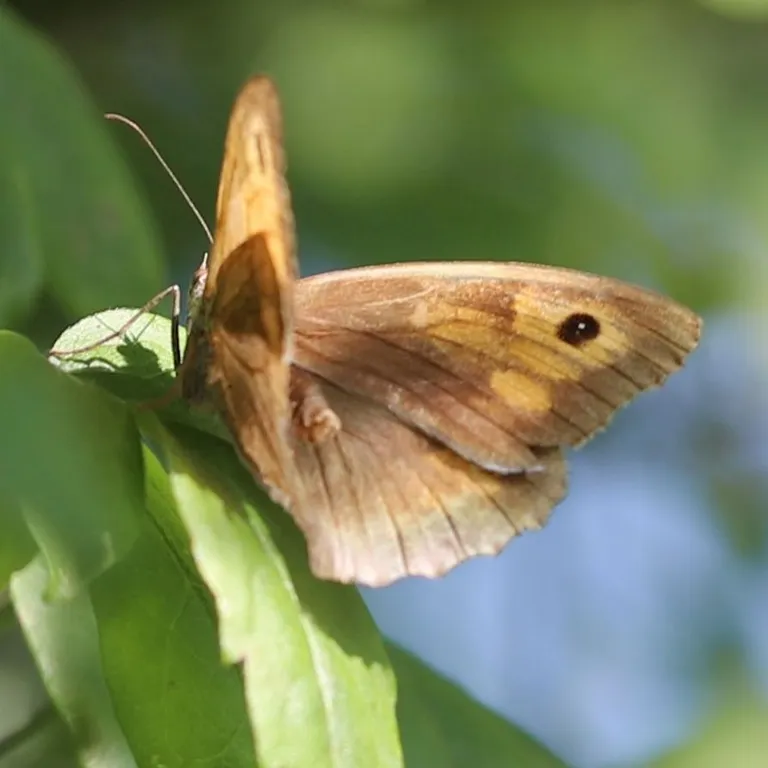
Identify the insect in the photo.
Maniola jurtina
